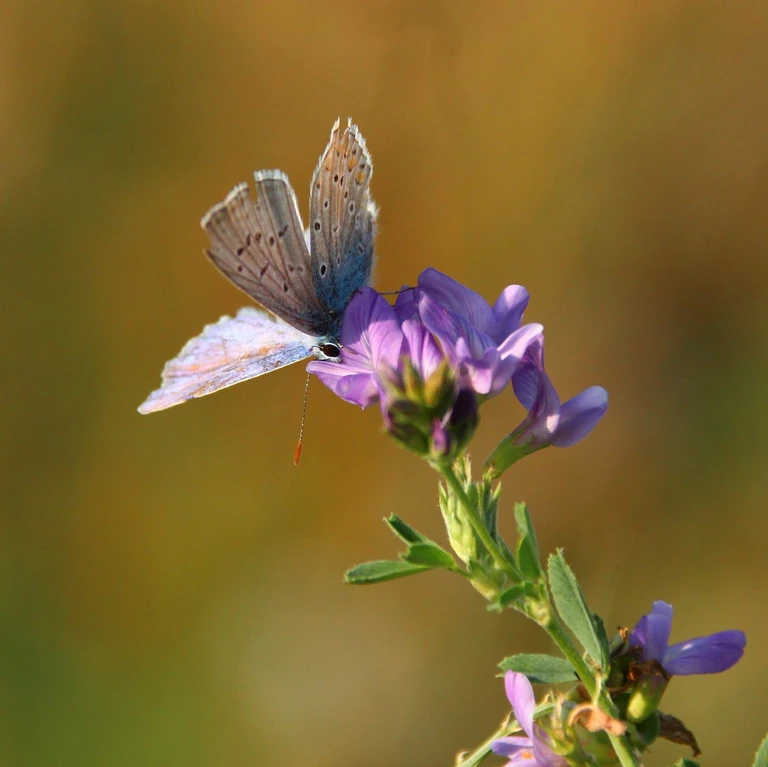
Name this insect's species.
Polyommatus icarus
